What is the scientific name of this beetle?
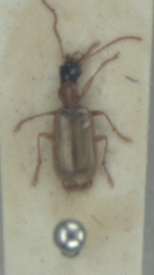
Demetrias atricapillus
